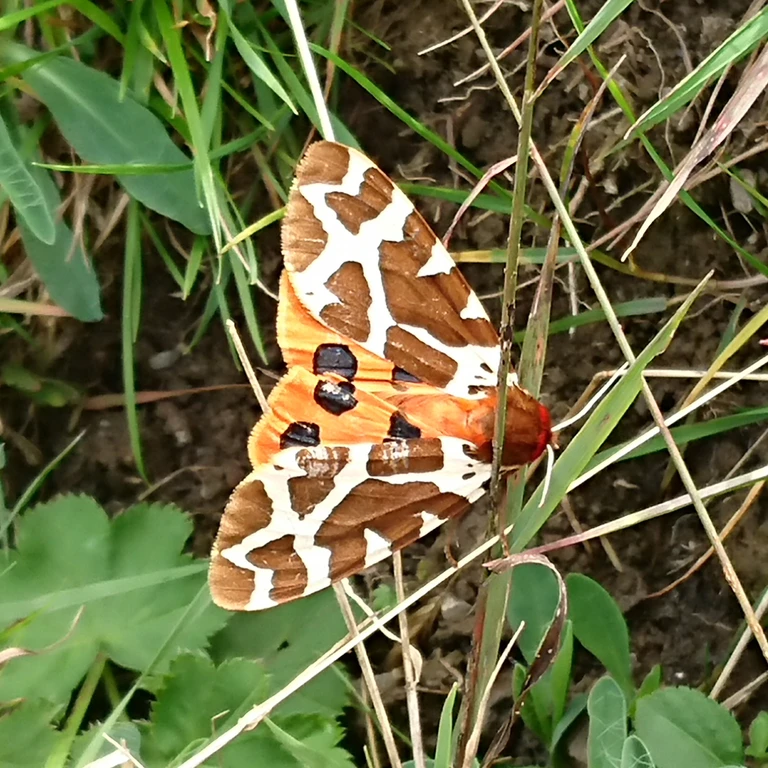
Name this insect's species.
Arctia caja
